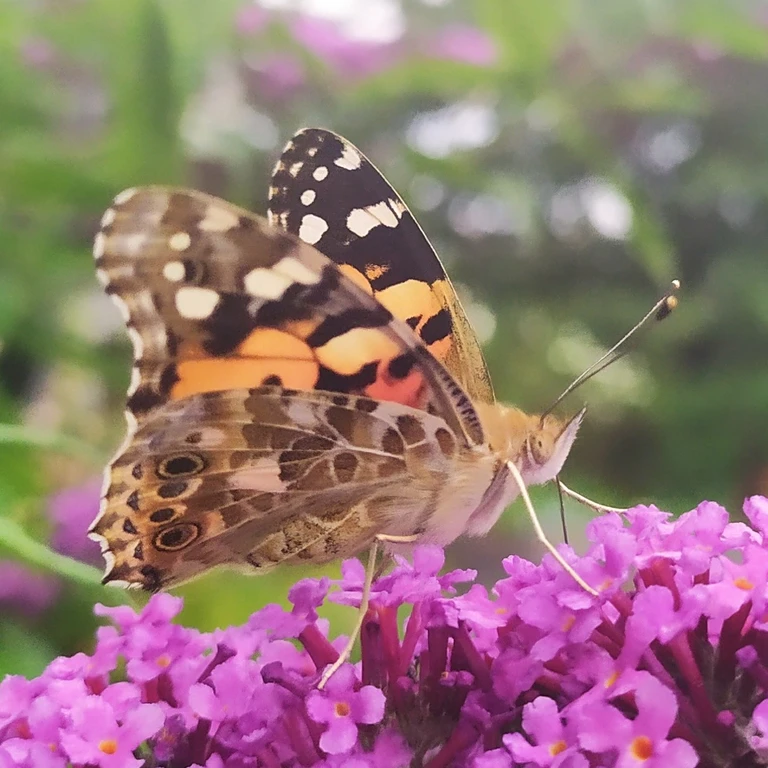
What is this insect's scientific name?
Vanessa cardui
